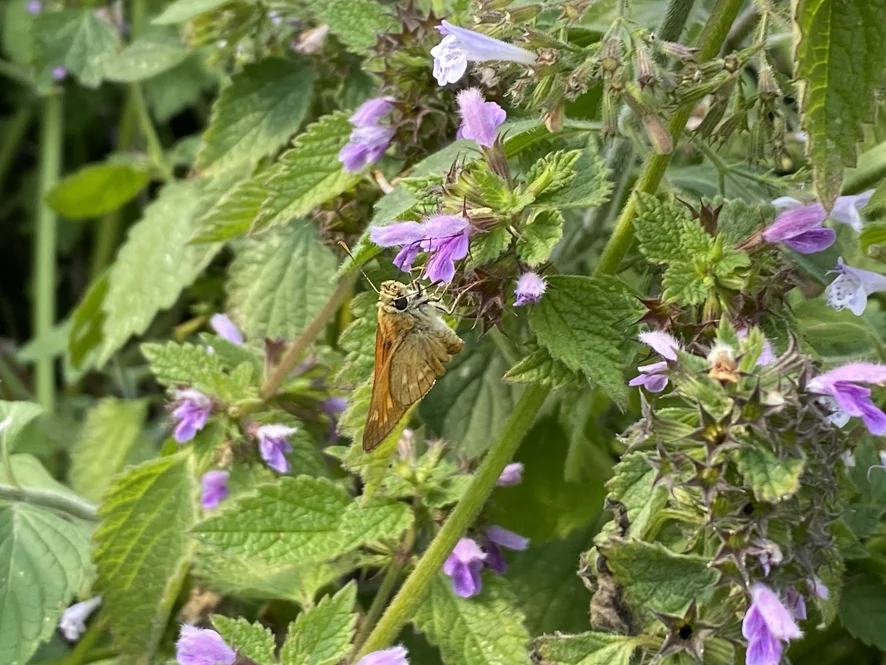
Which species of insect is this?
Ochlodes sylvanus (also Ochlodes venata)
